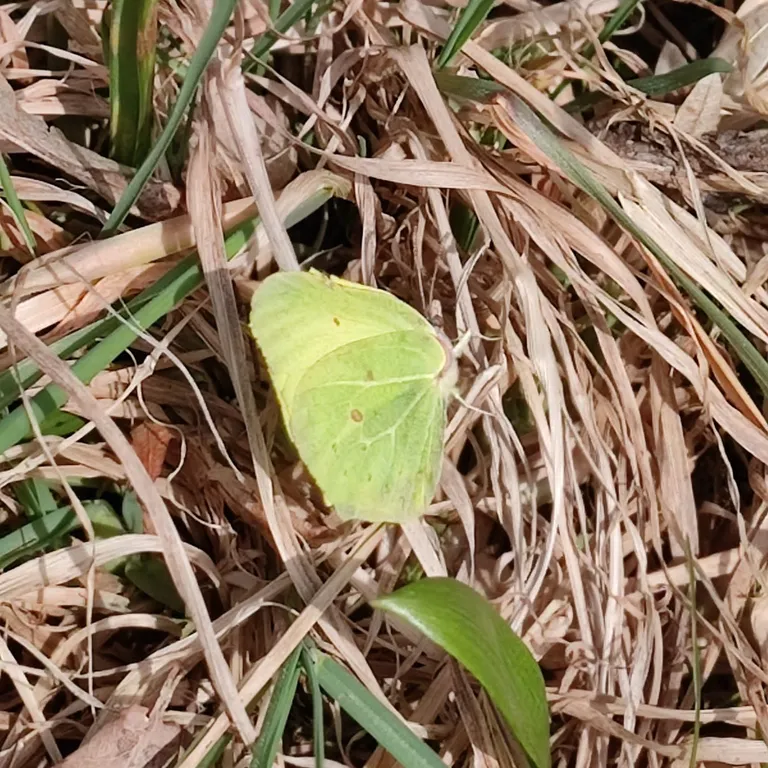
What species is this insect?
Gonepteryx rhamni
